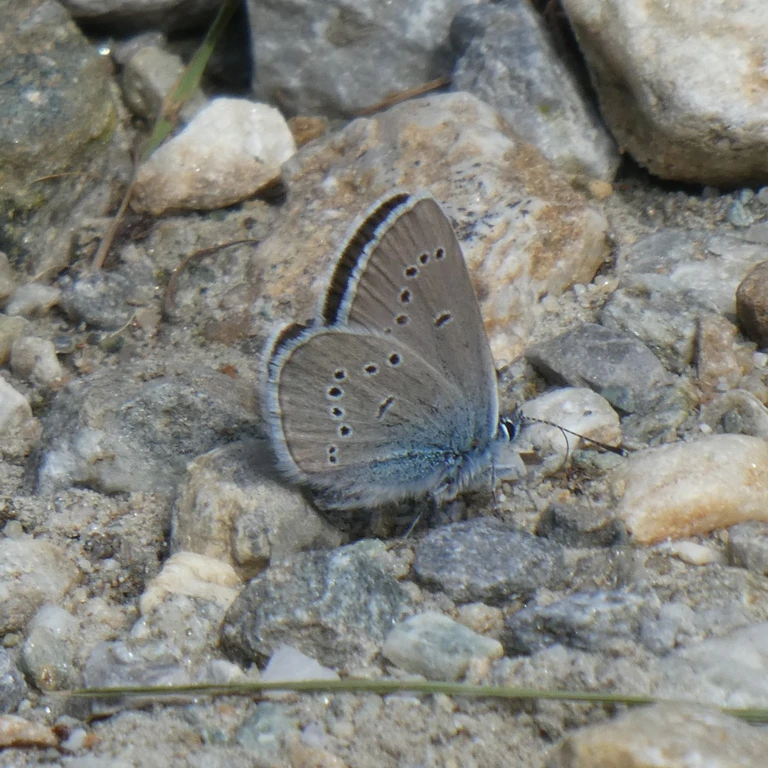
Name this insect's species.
Cyaniris semiargus
